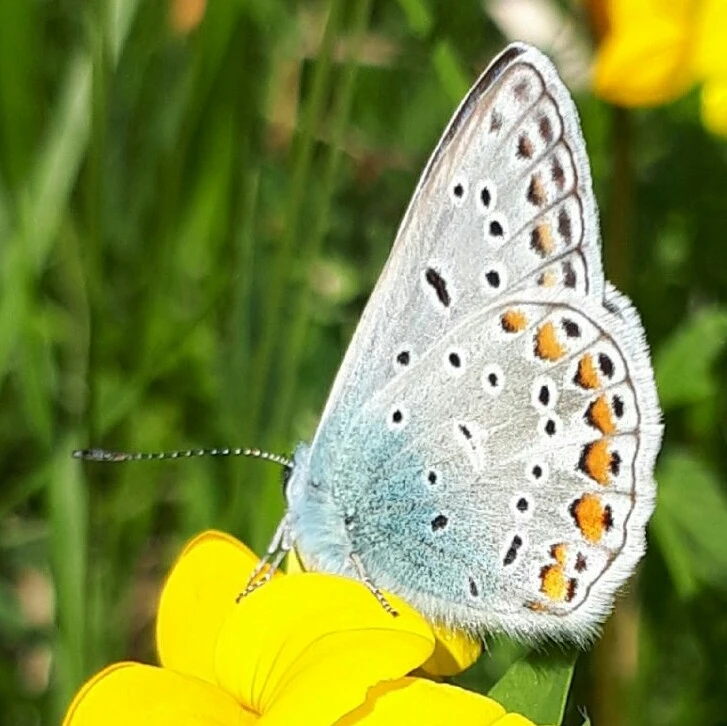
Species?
Polyommatus icarus
